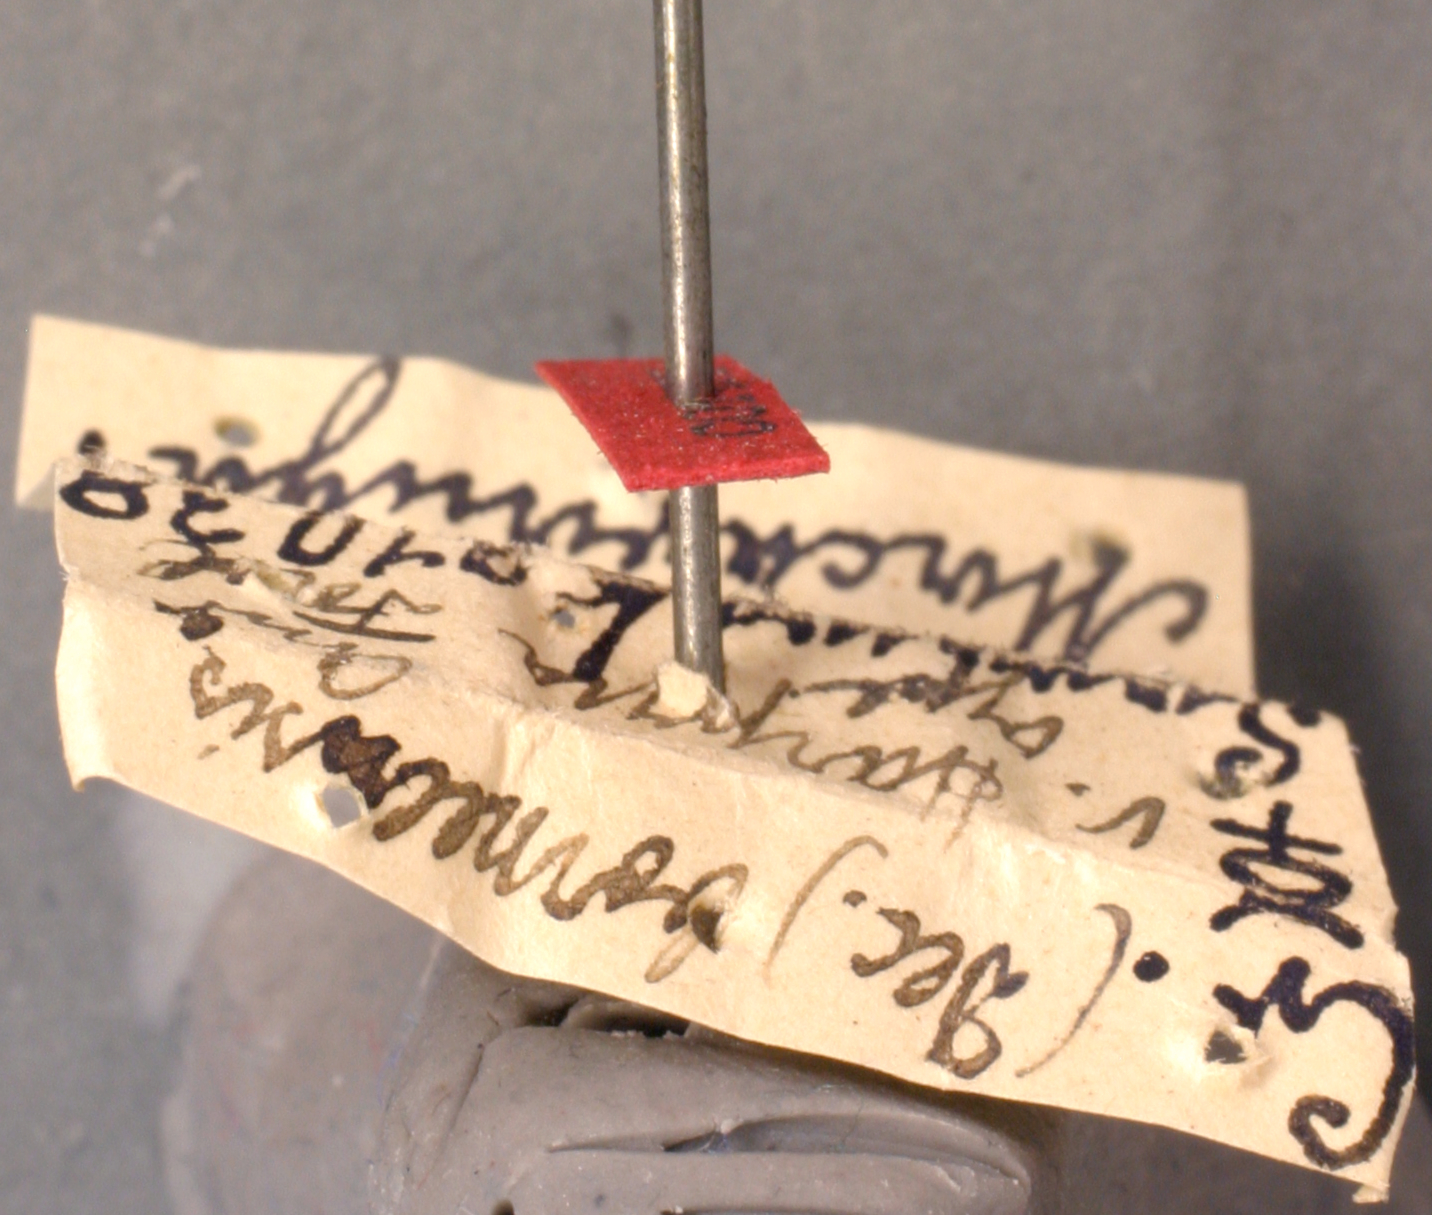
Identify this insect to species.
Crematogaster borneensis
